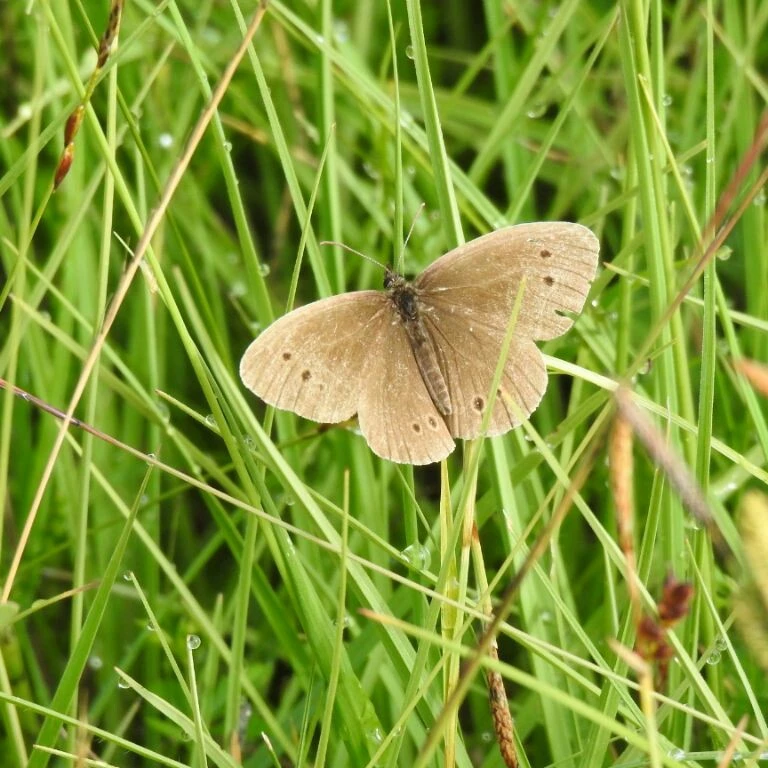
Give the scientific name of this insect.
Aphantopus hyperantus
